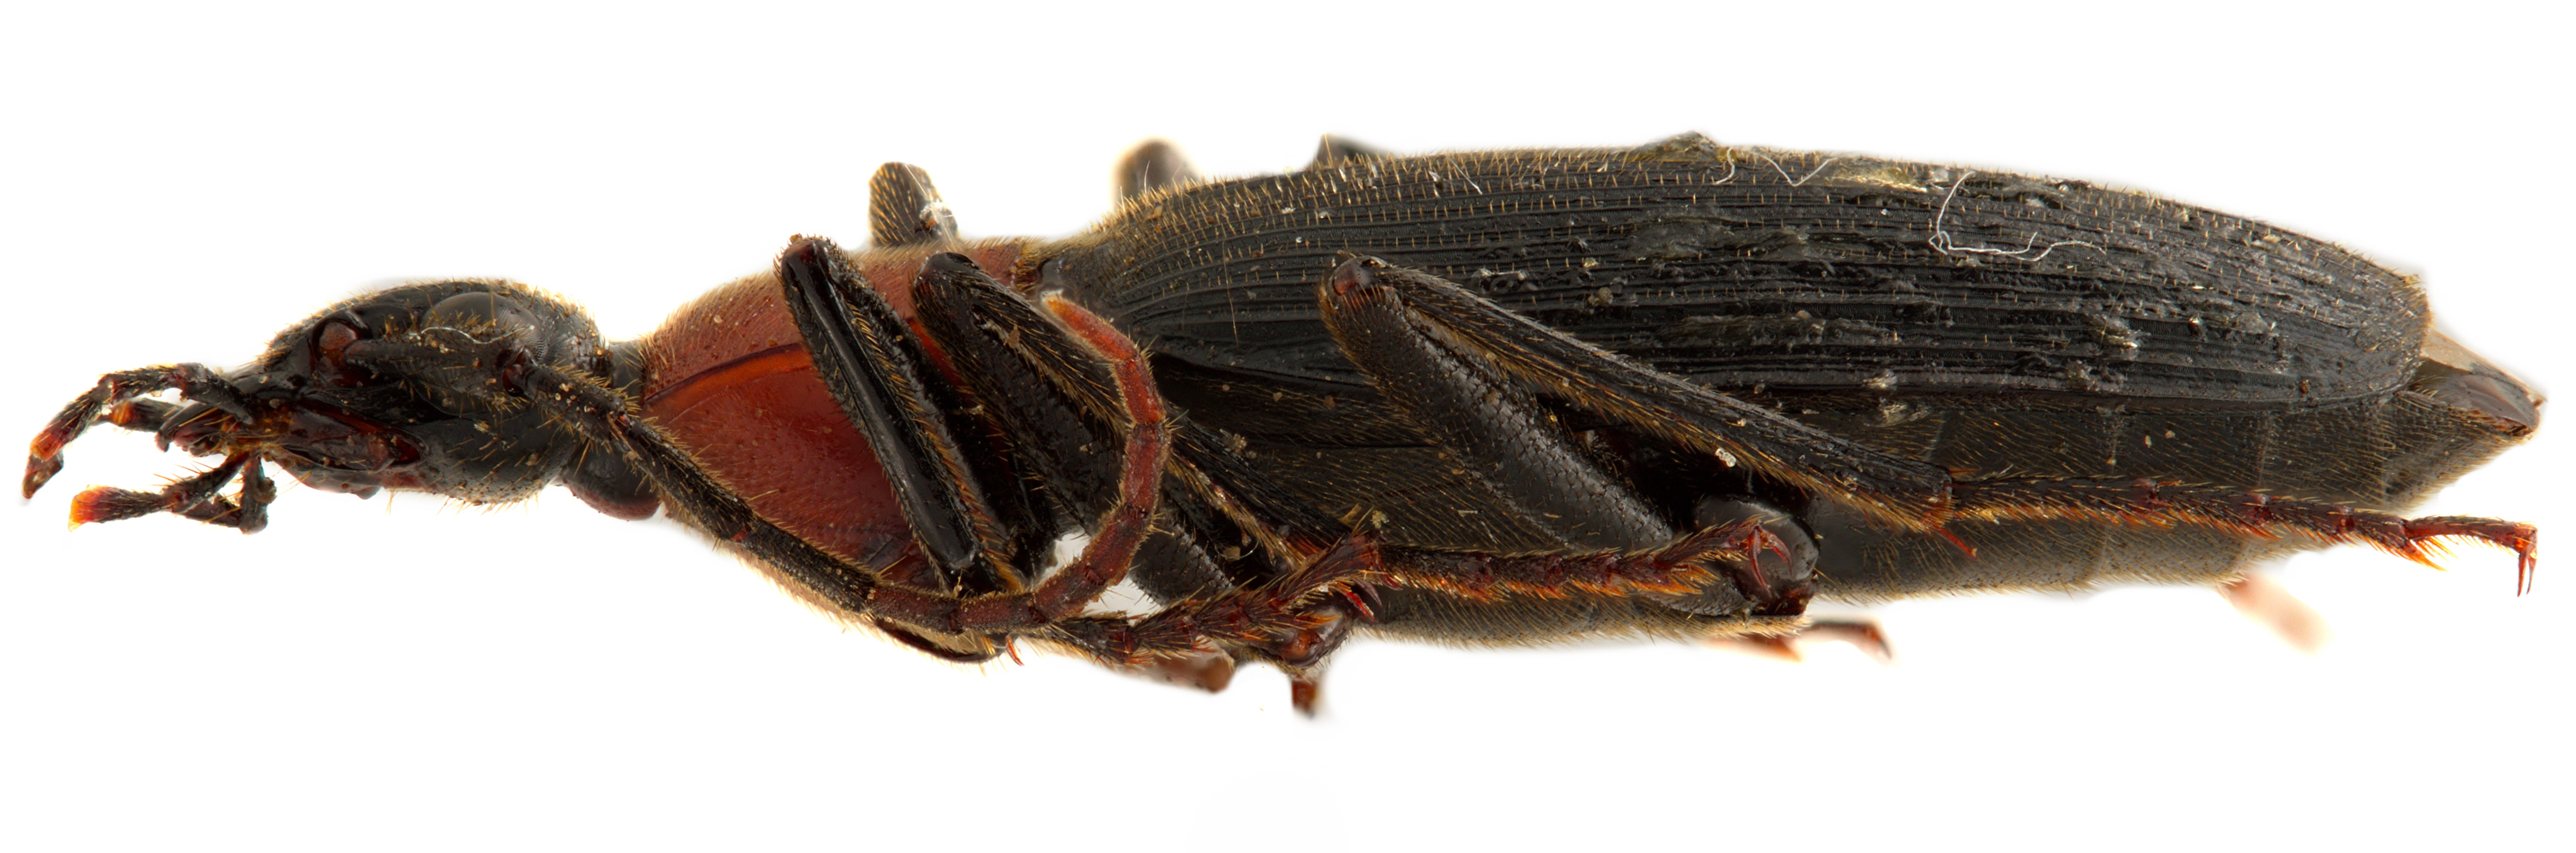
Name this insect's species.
Galerita collaris
